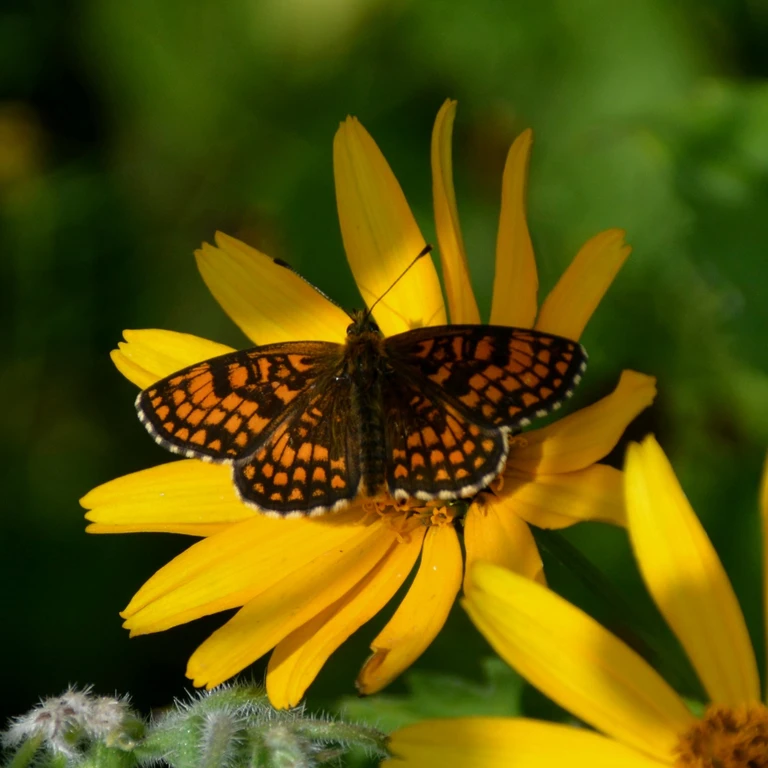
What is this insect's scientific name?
Melitaea athalia
